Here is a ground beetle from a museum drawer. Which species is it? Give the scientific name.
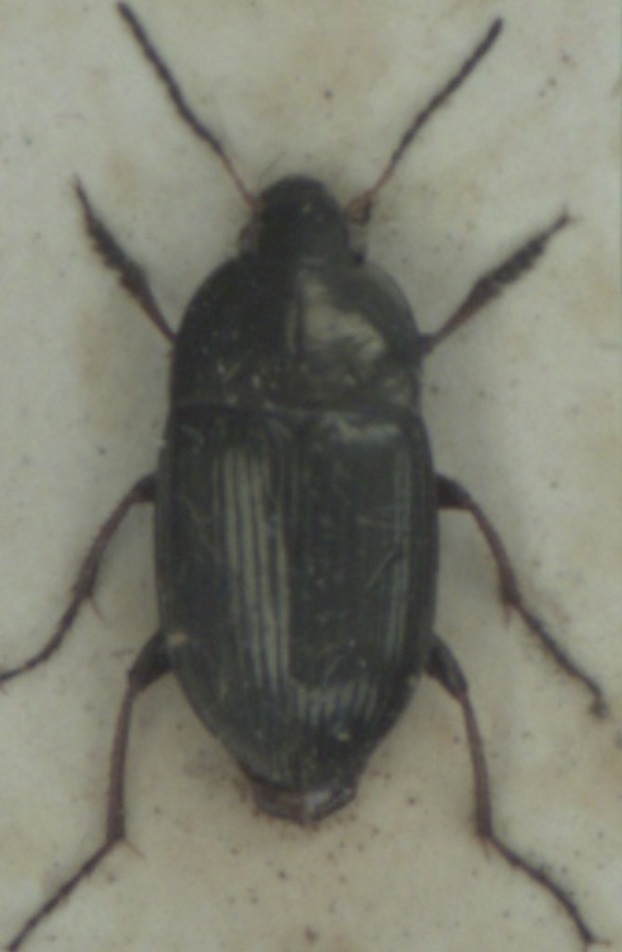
Amara ovata
